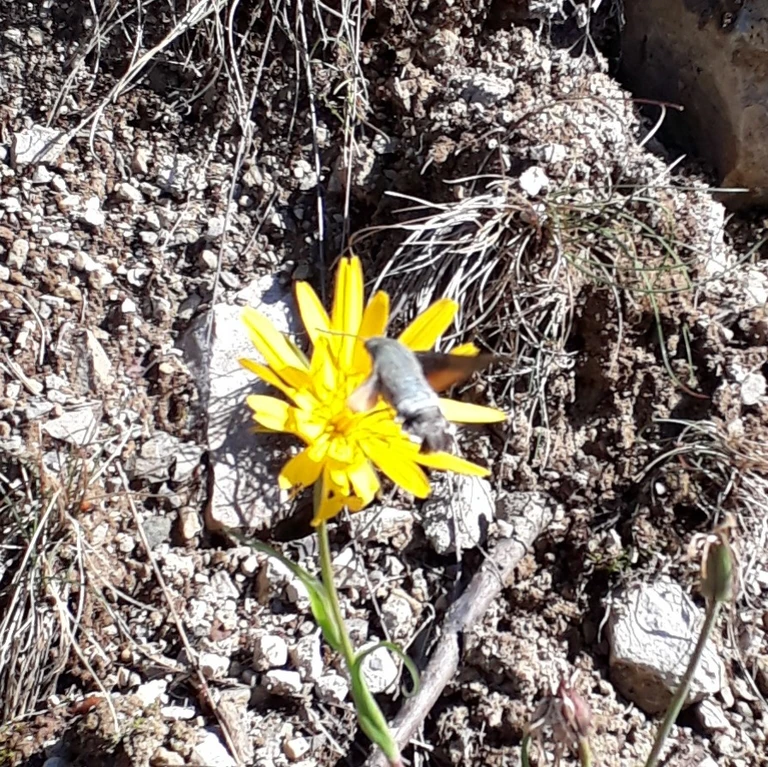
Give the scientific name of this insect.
Macroglossum stellatarum
